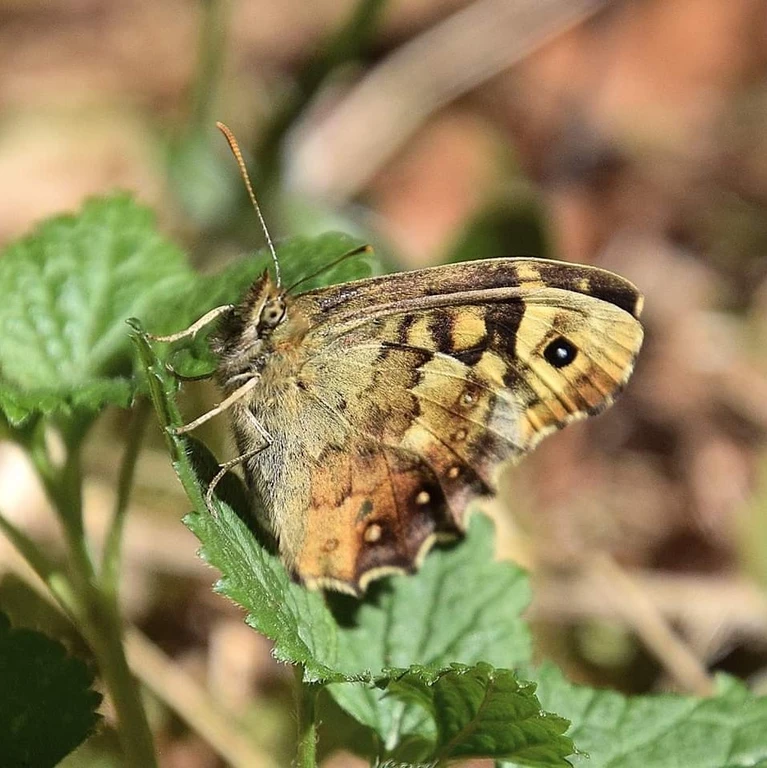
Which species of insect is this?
Pararge aegeria
